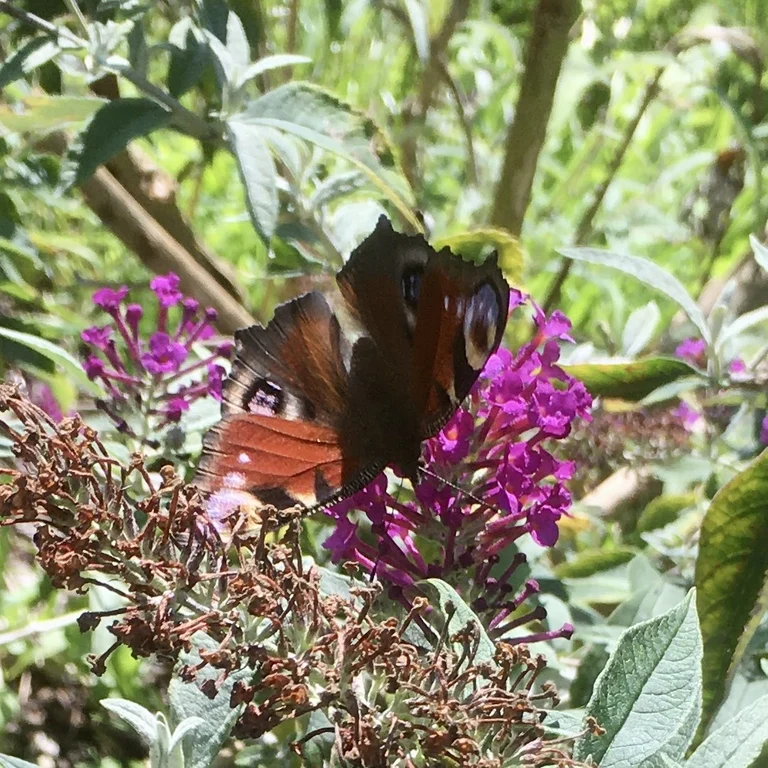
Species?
Aglais io
